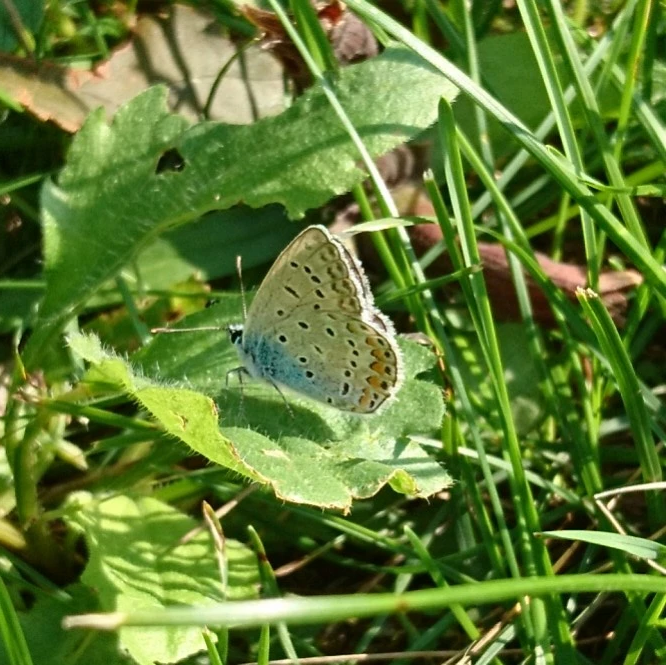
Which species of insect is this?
Polyommatus icarus
